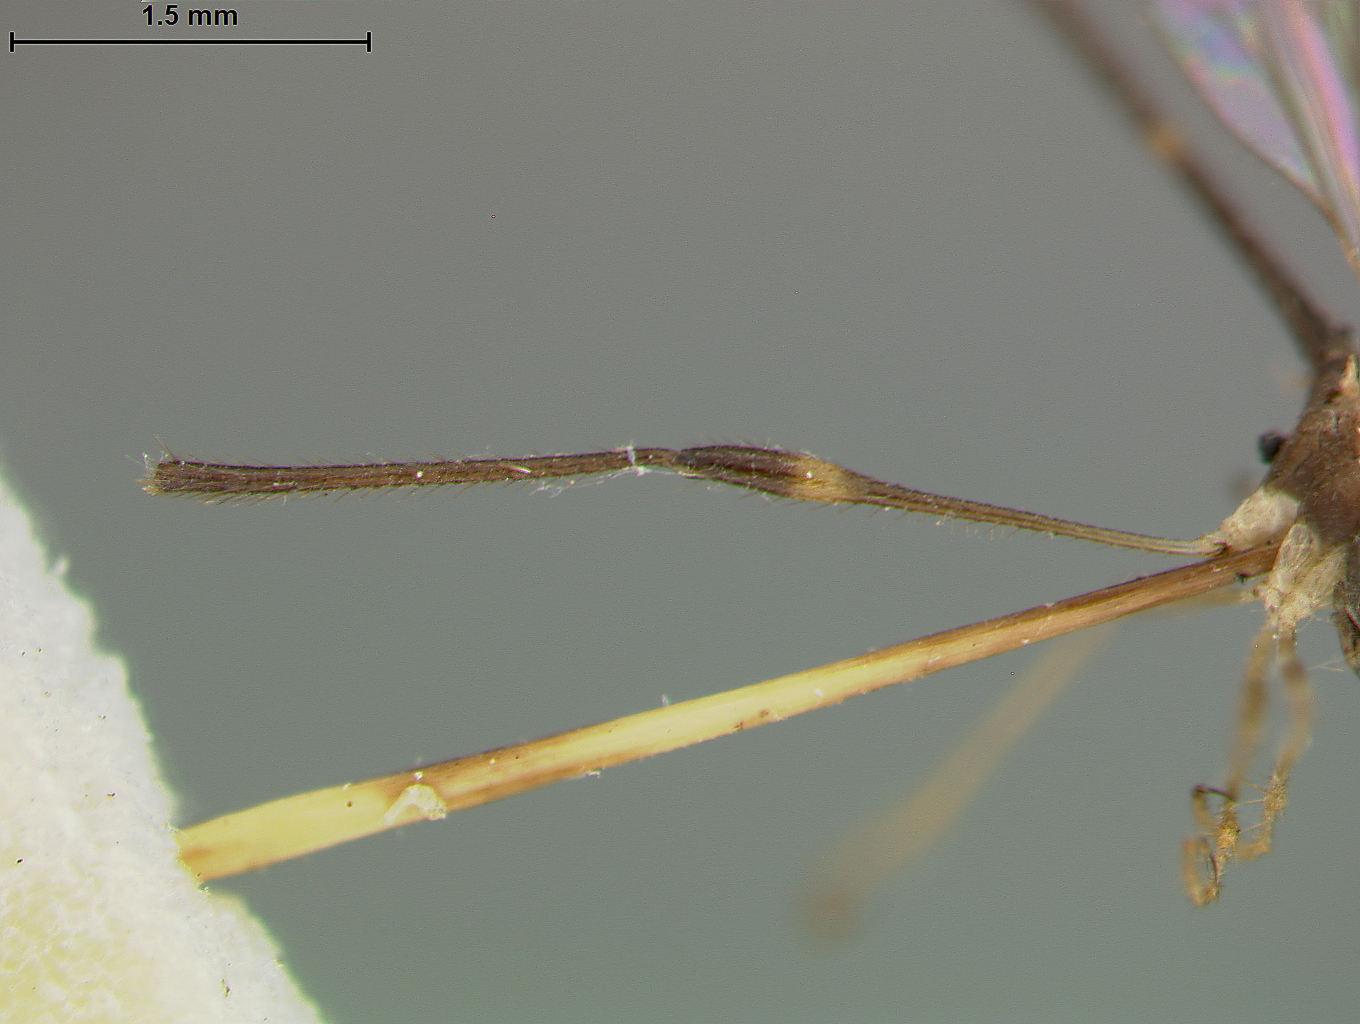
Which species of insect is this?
Schildia microthorax
